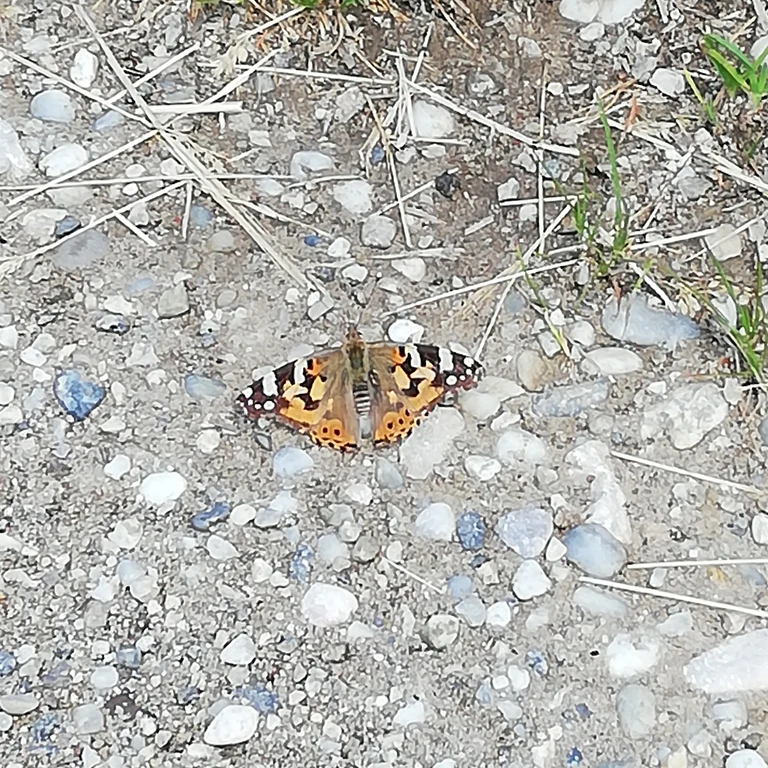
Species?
Vanessa cardui
